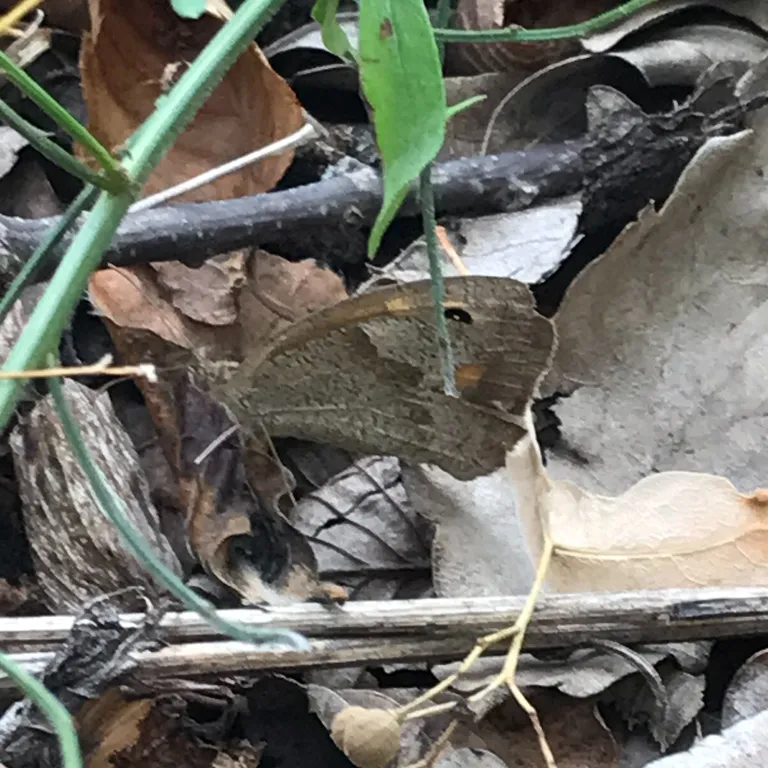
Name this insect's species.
Maniola jurtina
